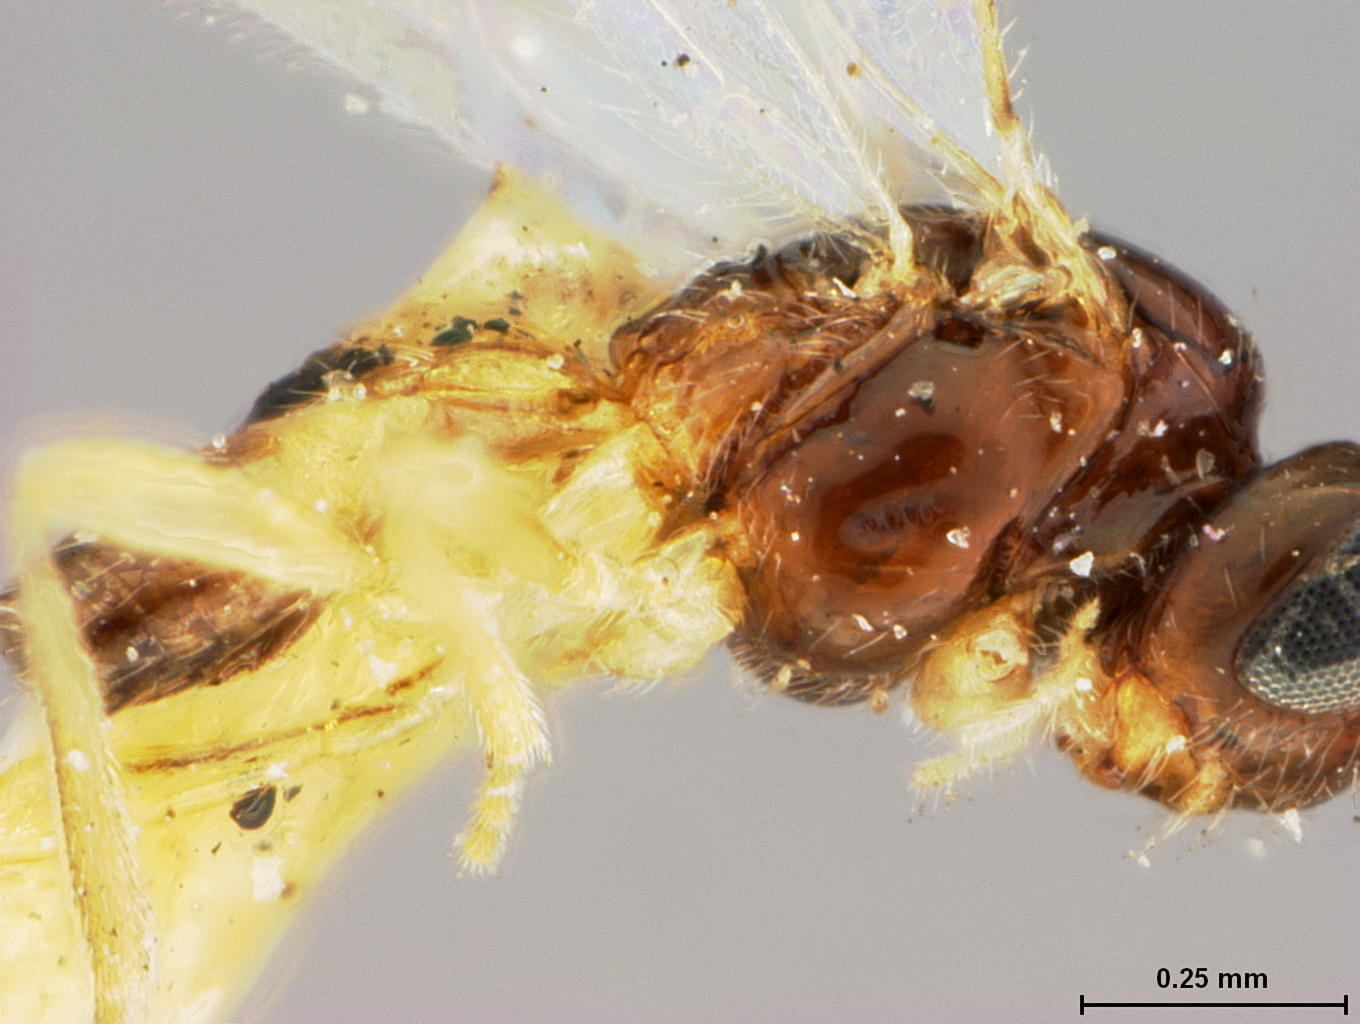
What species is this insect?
Adelura dimidiata
